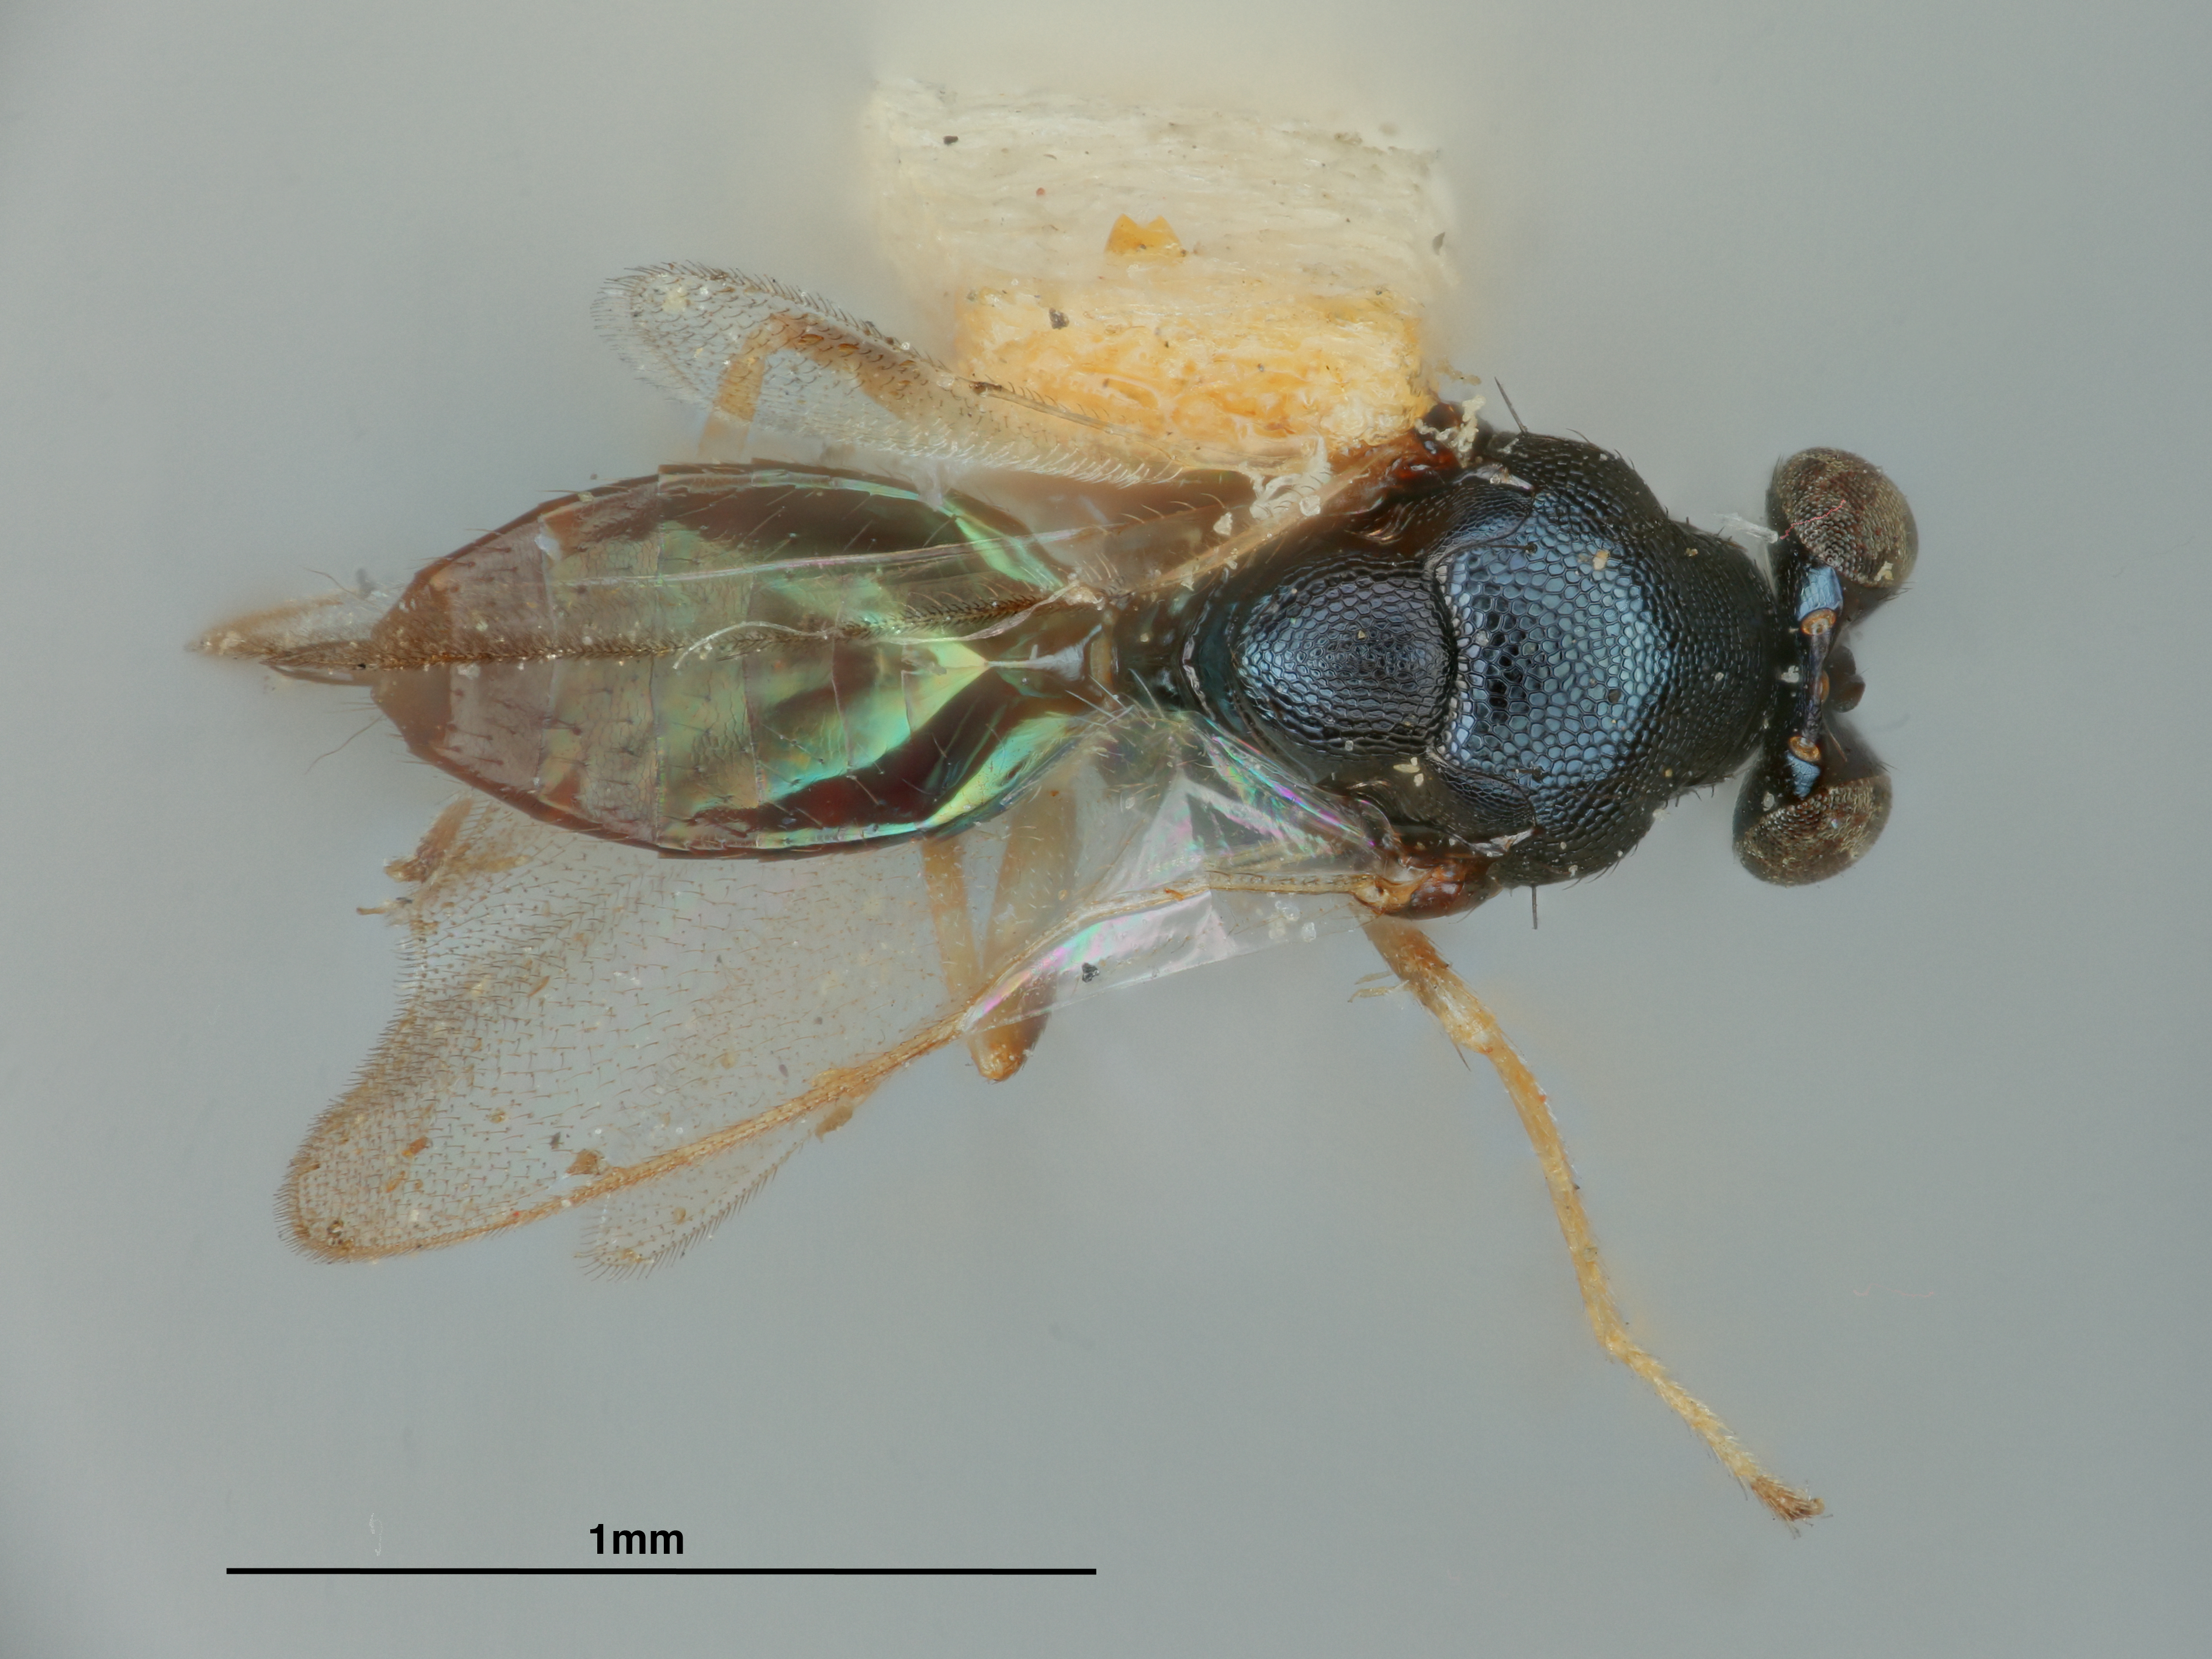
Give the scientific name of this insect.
Eulophus striatipes
